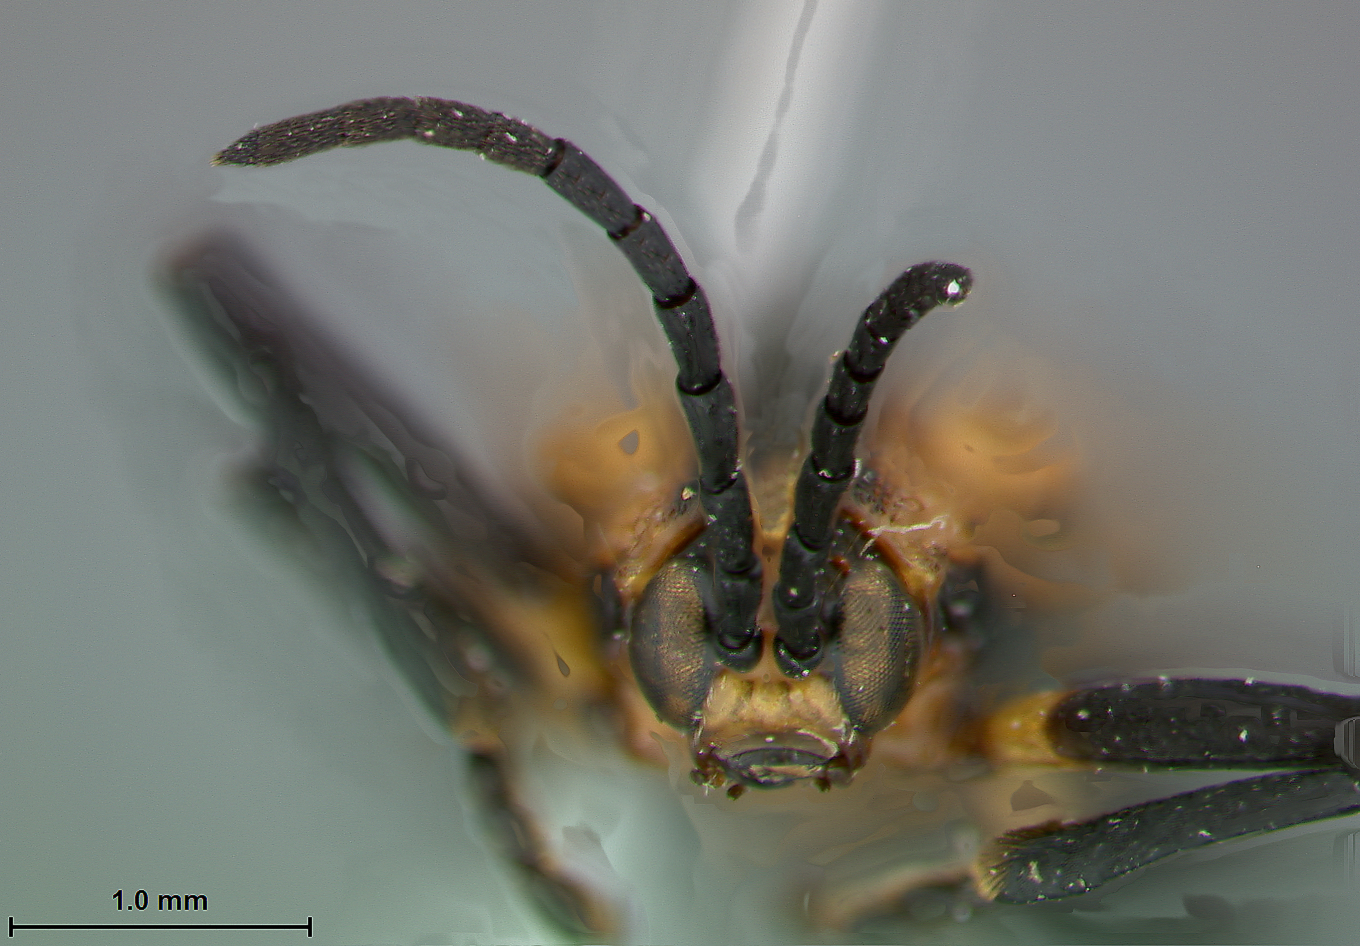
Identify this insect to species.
Sceloenopla nevermanni
